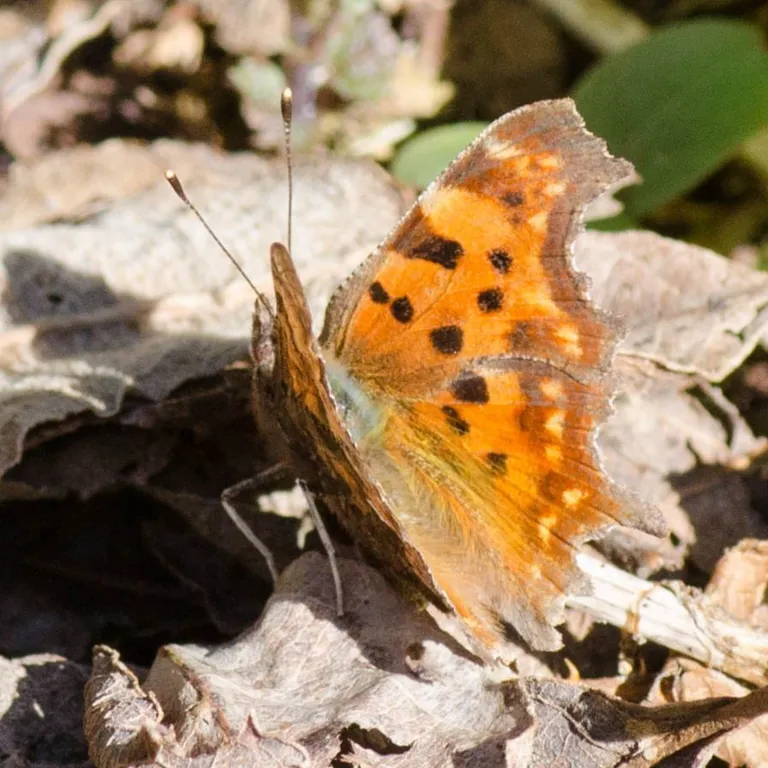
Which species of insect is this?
Polygonia c-album
